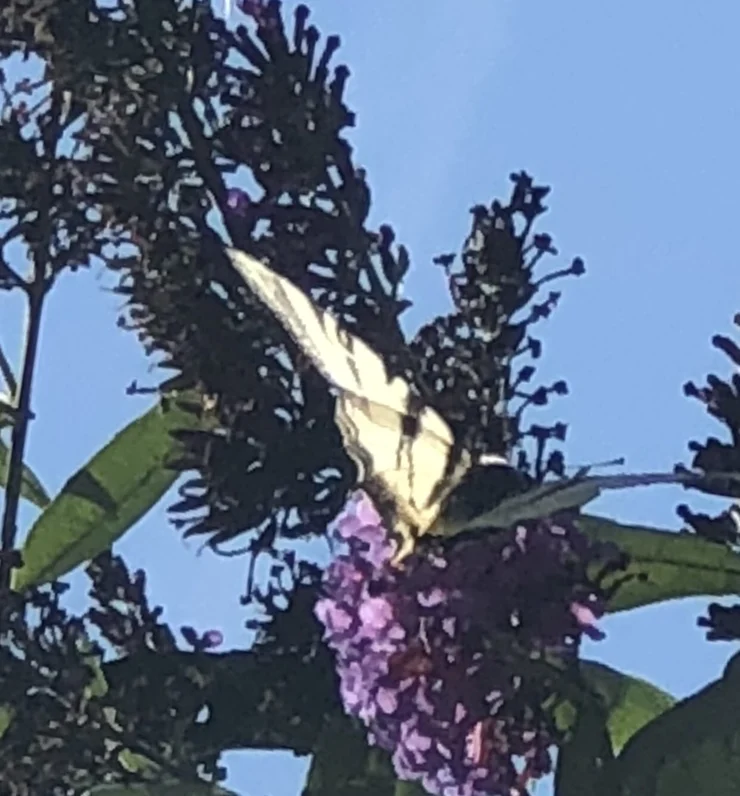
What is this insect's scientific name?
Iphiclides podalirius
